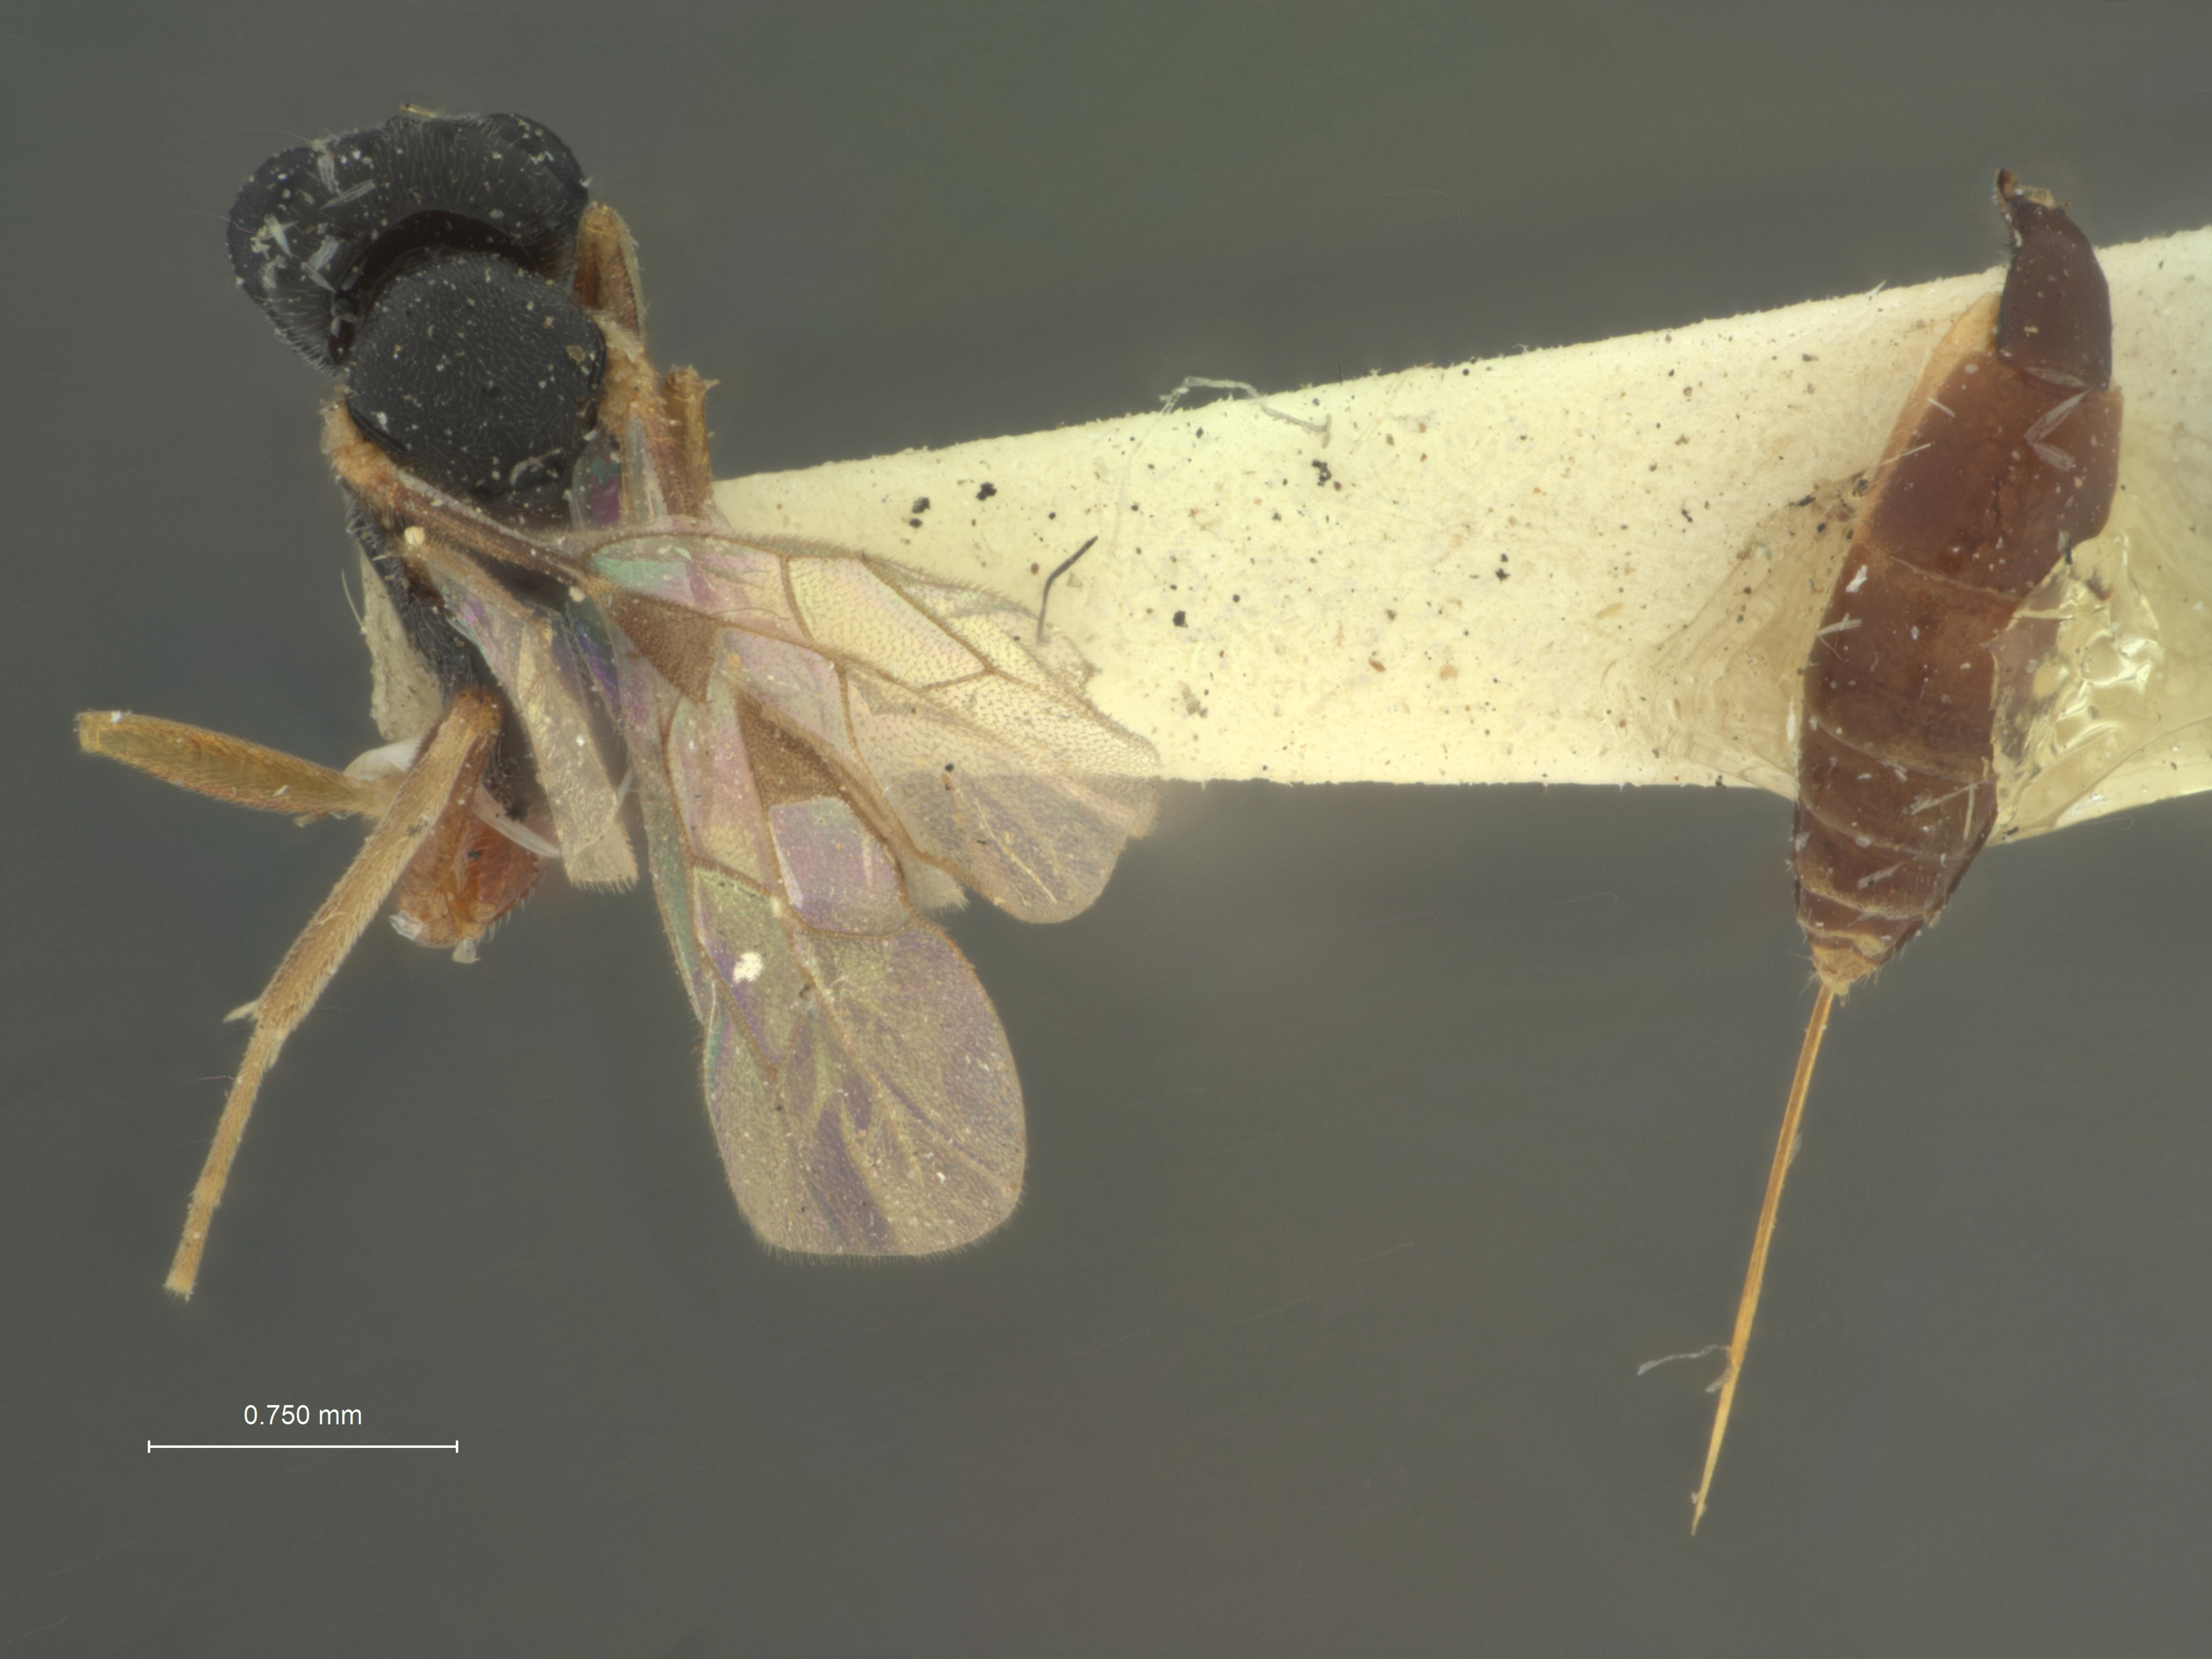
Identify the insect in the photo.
Hemiteles mellicornis
